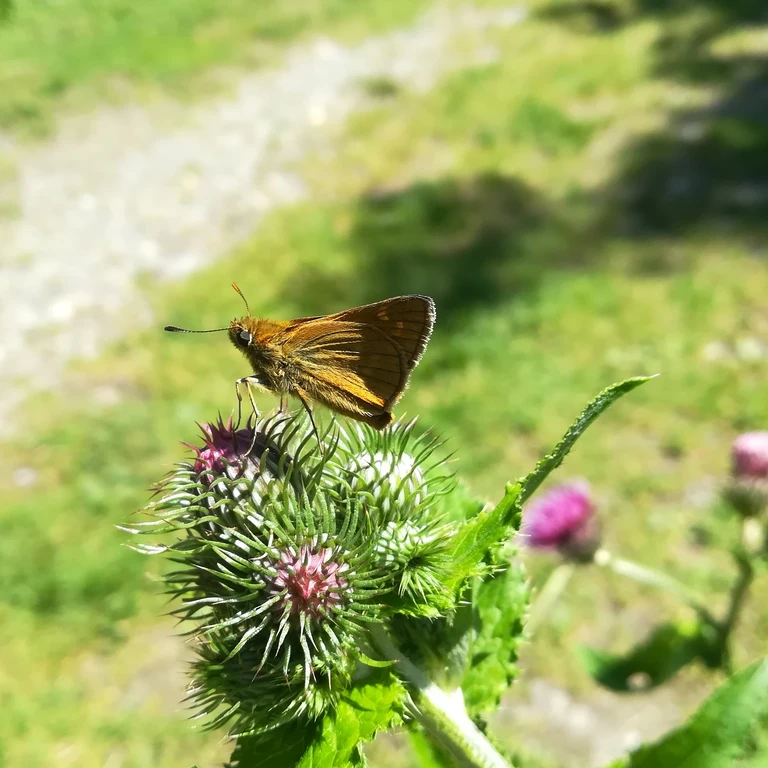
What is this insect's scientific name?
Ochlodes sylvanus (also Ochlodes venata)
